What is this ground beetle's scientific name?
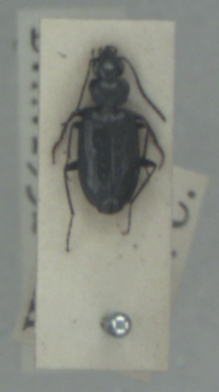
Sericoda quadripunctata
